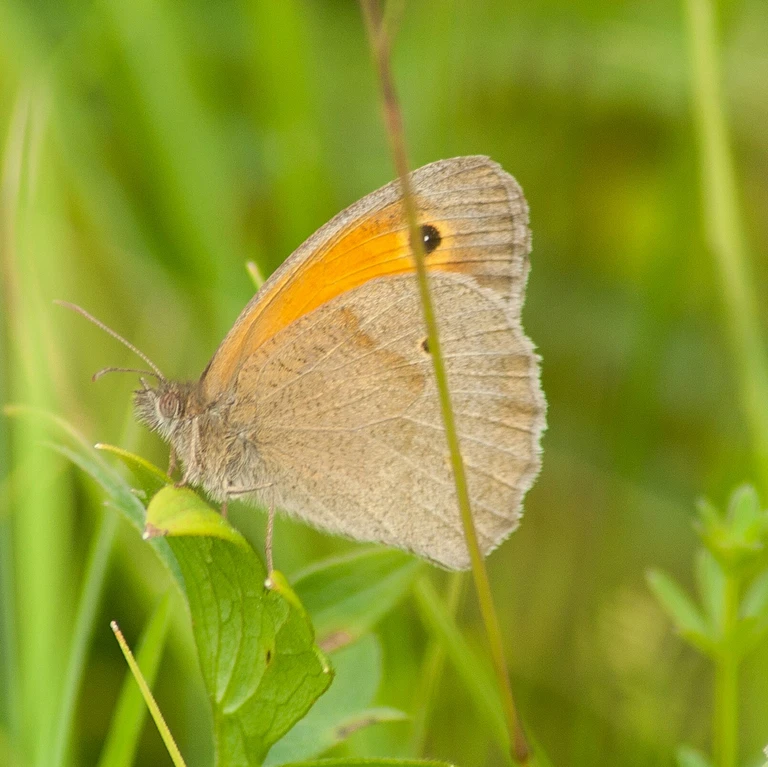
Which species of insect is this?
Maniola jurtina
